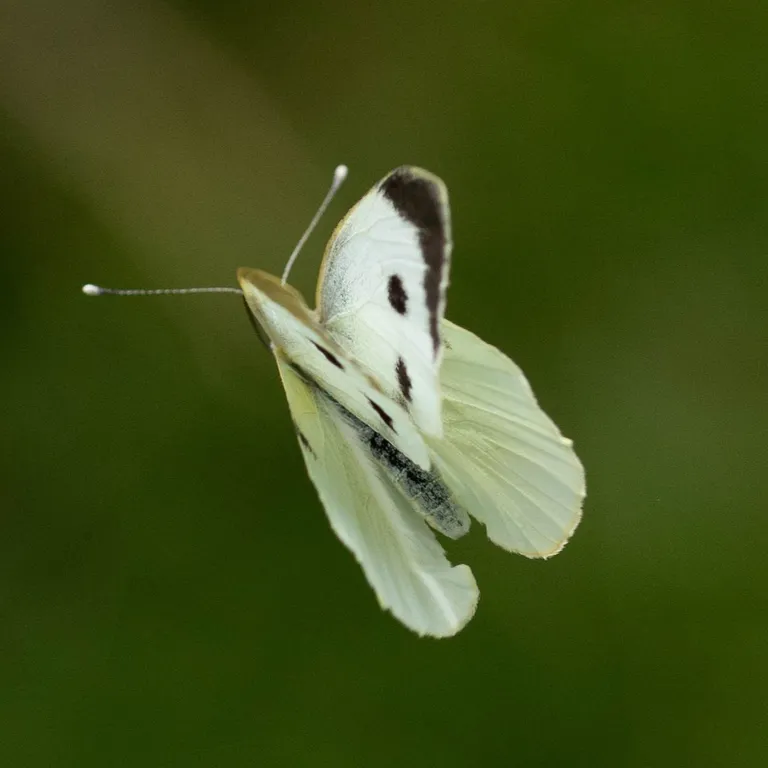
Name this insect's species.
Pieris brassicae
